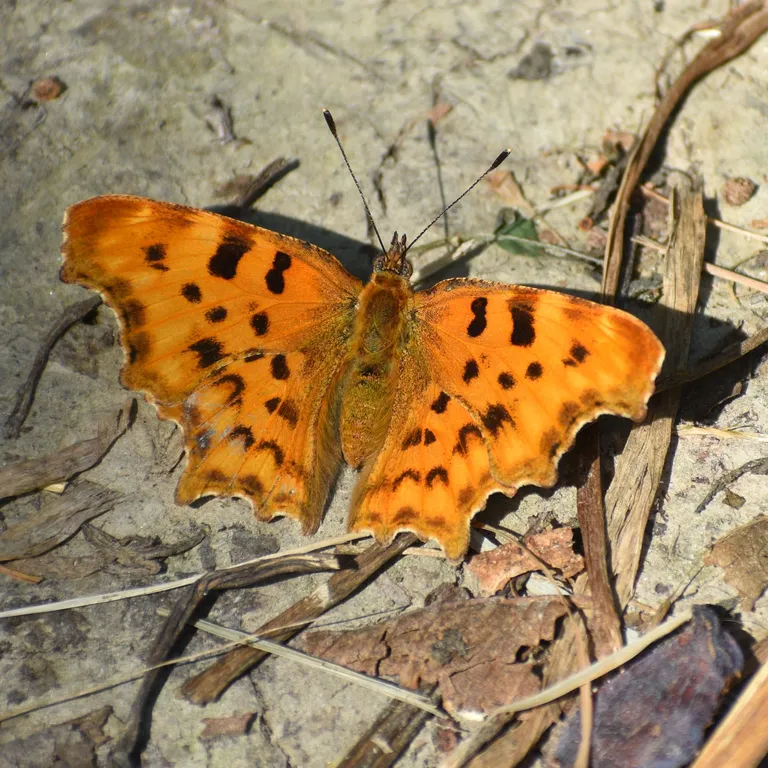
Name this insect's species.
Polygonia c-album
